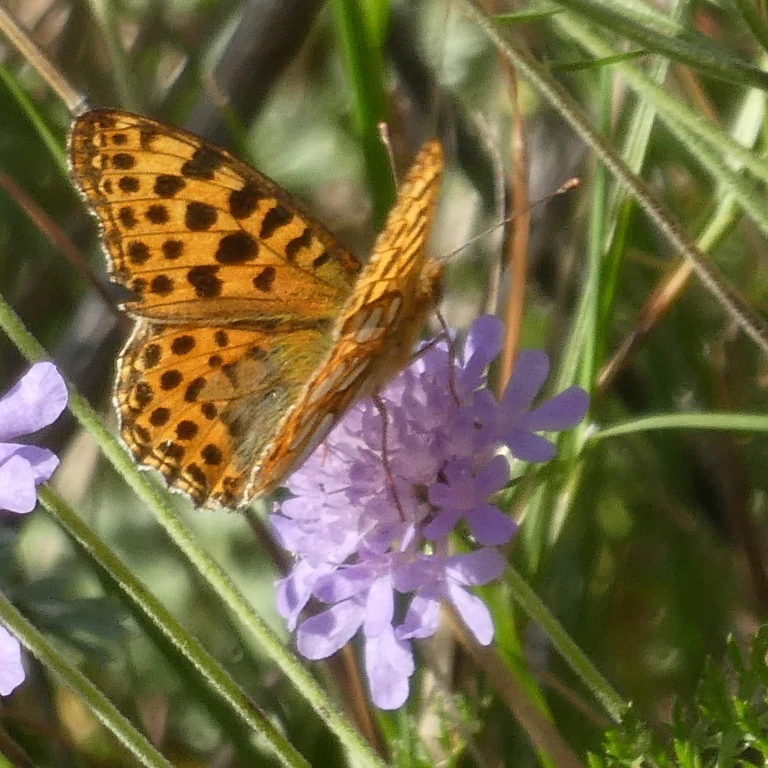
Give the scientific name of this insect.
Issoria lathonia
